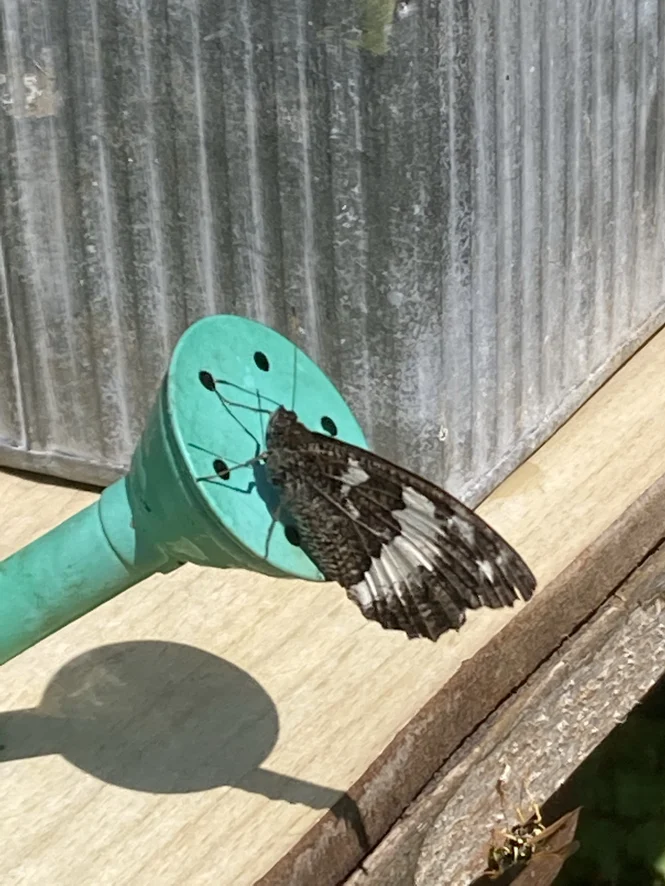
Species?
Brintesia circe
